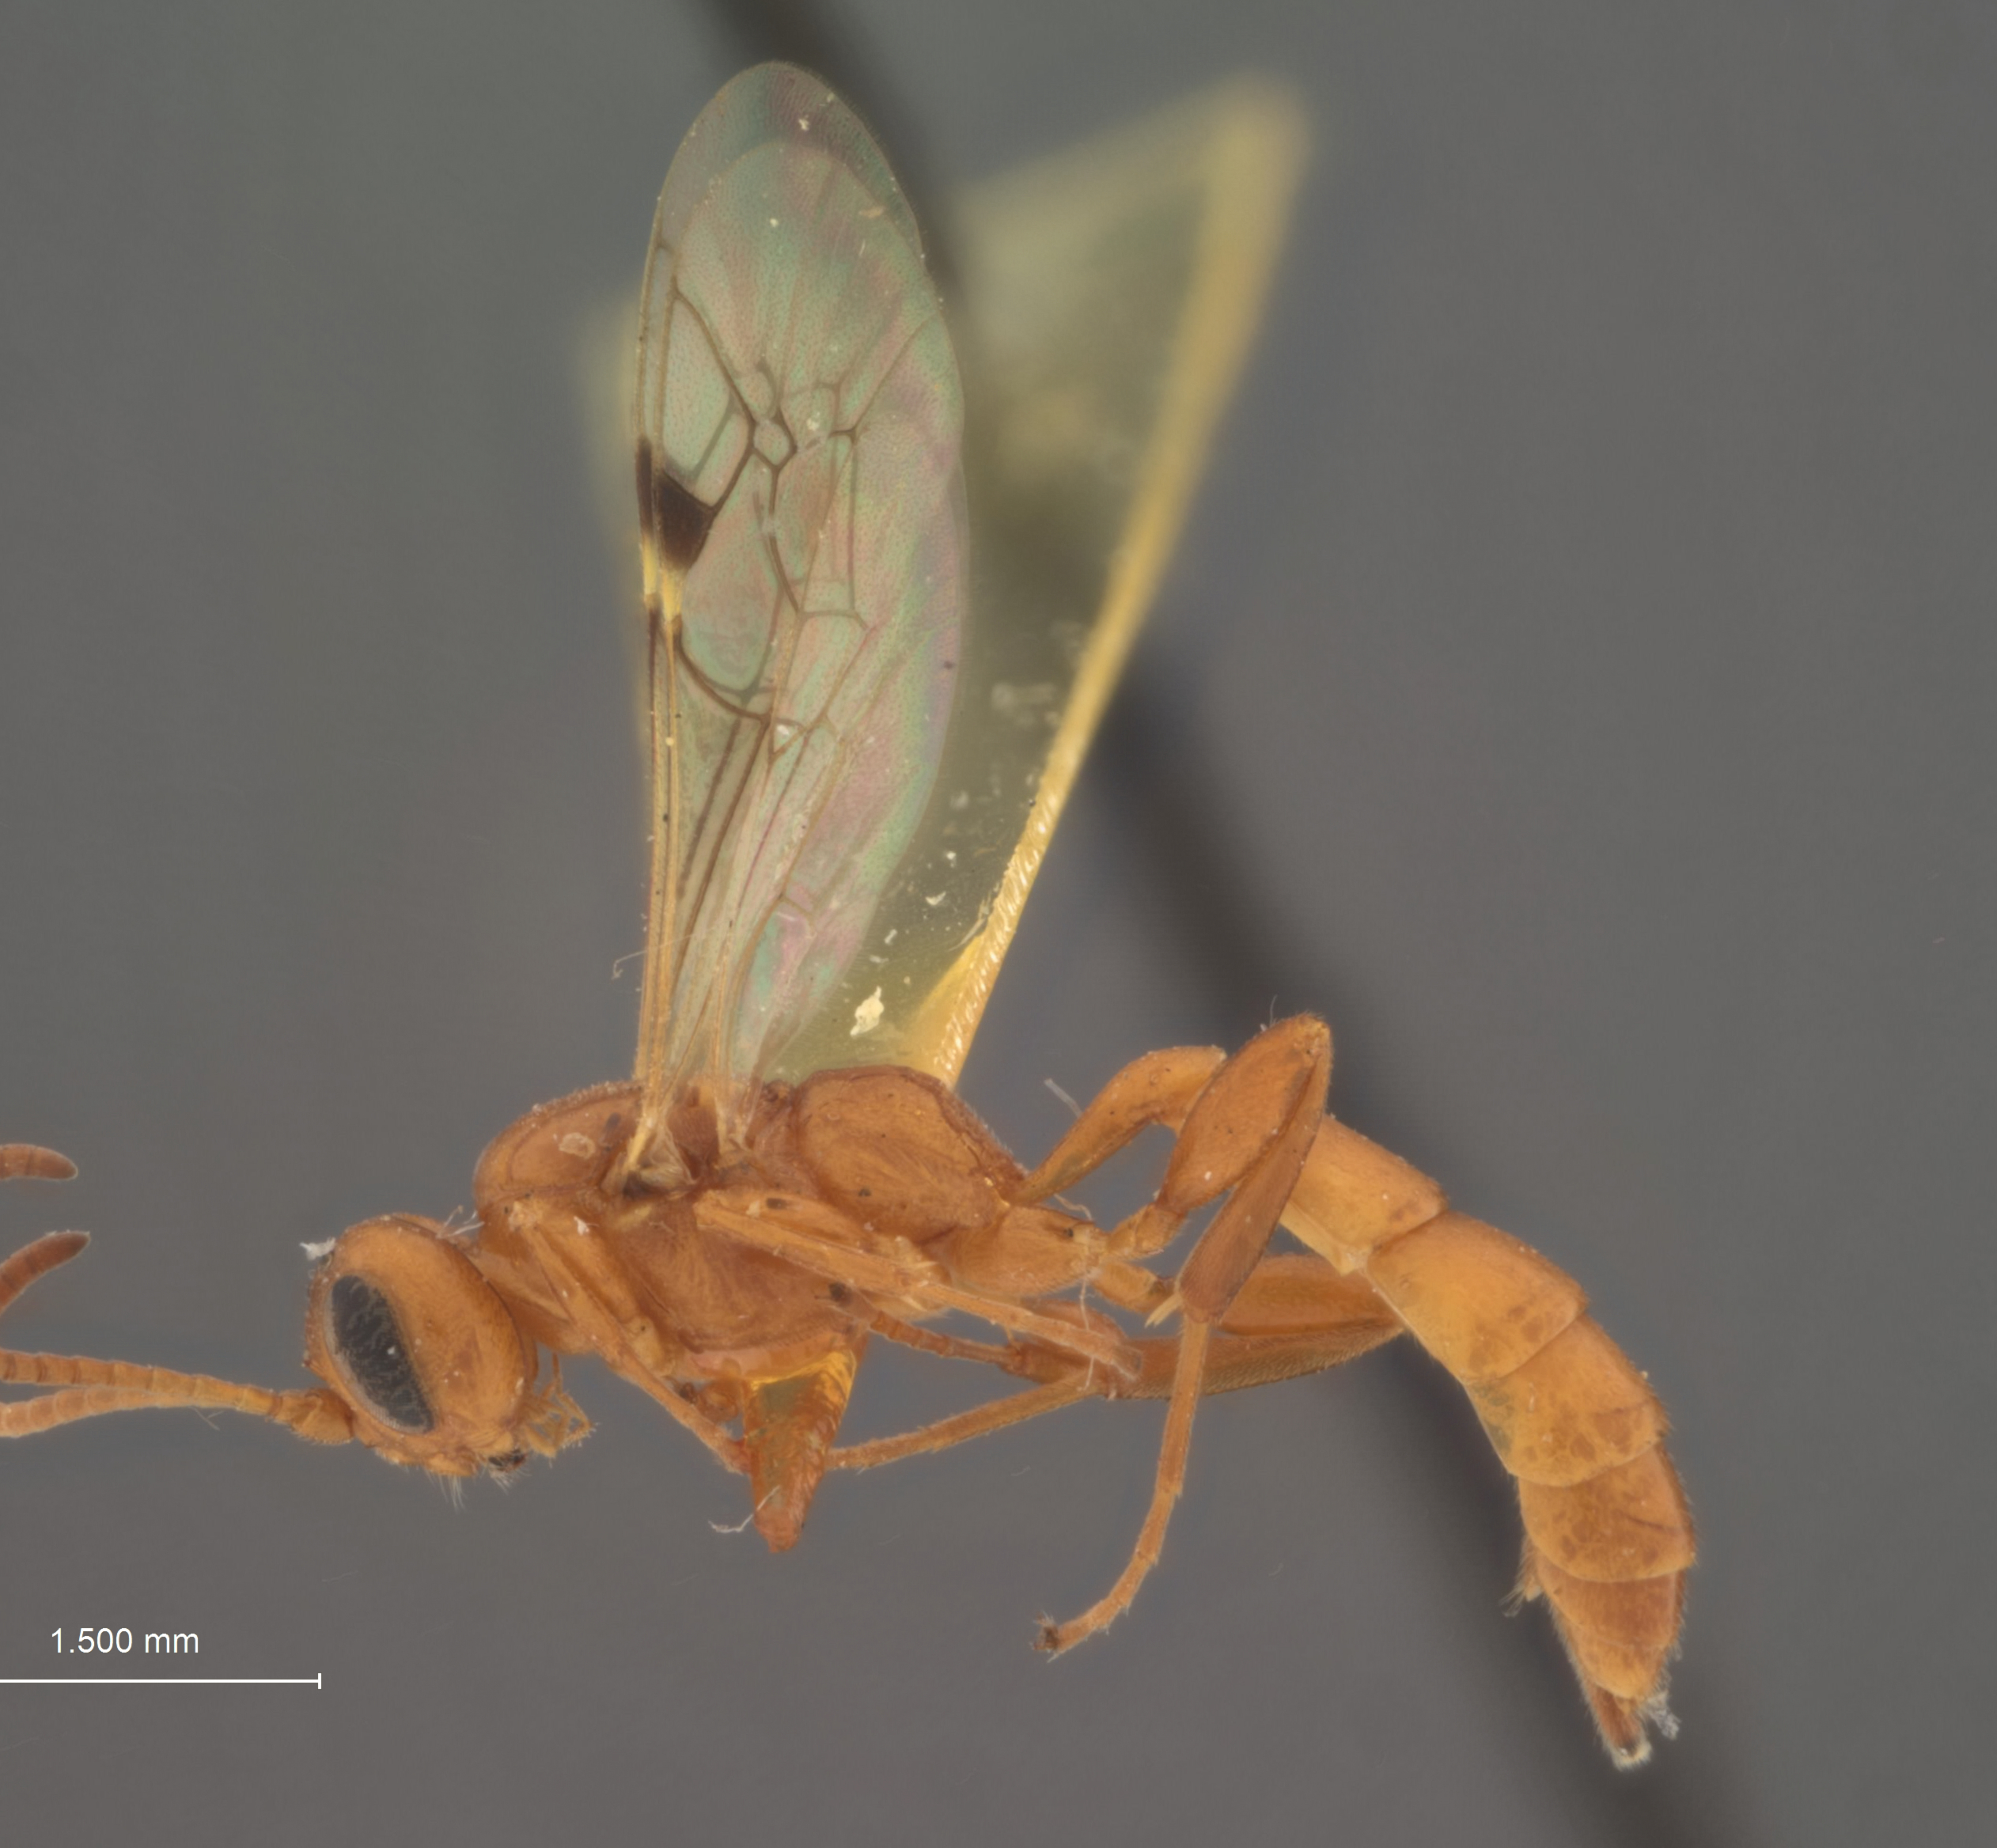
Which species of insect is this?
Proscus walshiae
